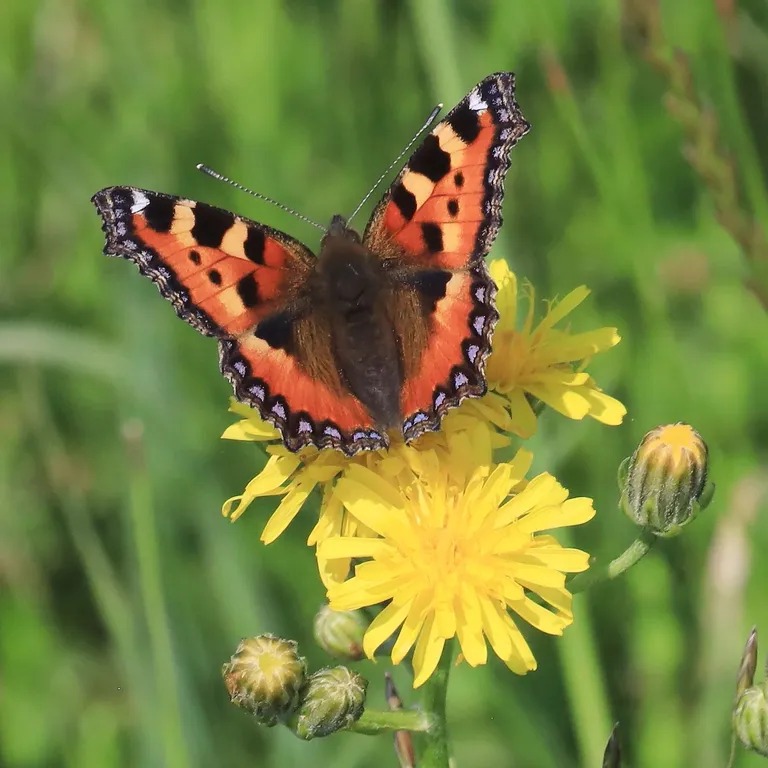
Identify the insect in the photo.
Aglais urticae
